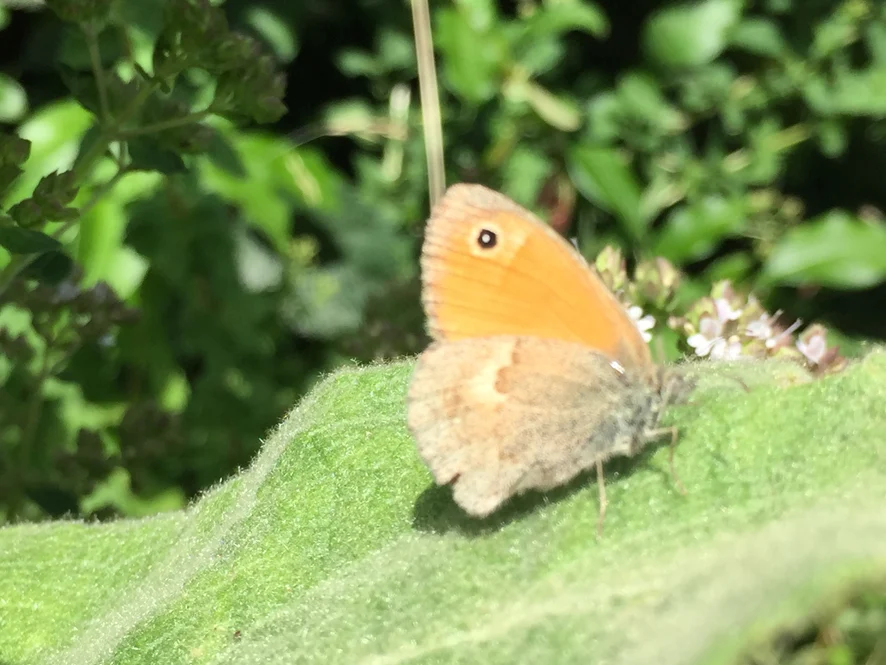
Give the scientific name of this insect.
Coenonympha pamphilus
